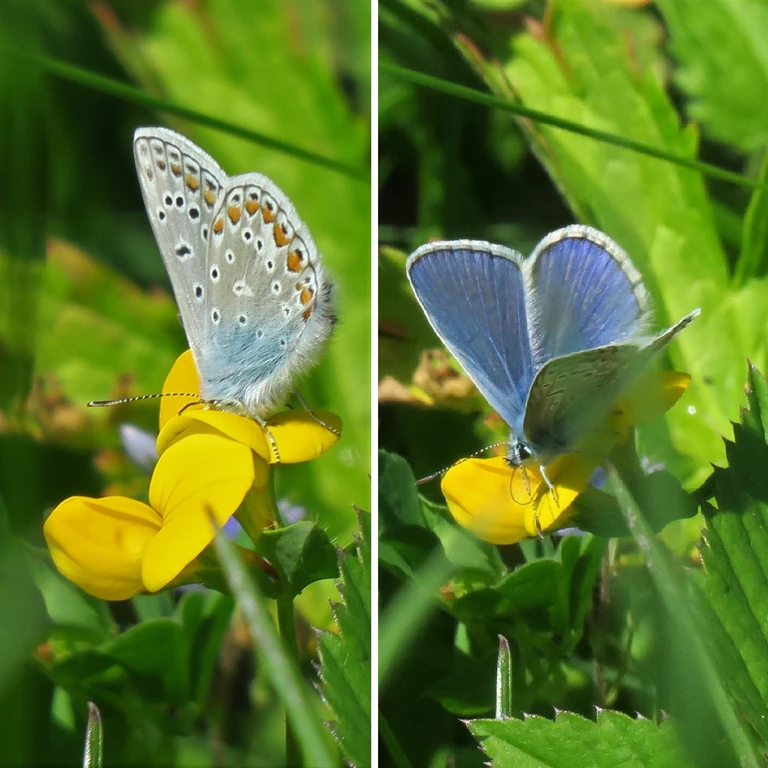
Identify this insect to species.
Polyommatus icarus
